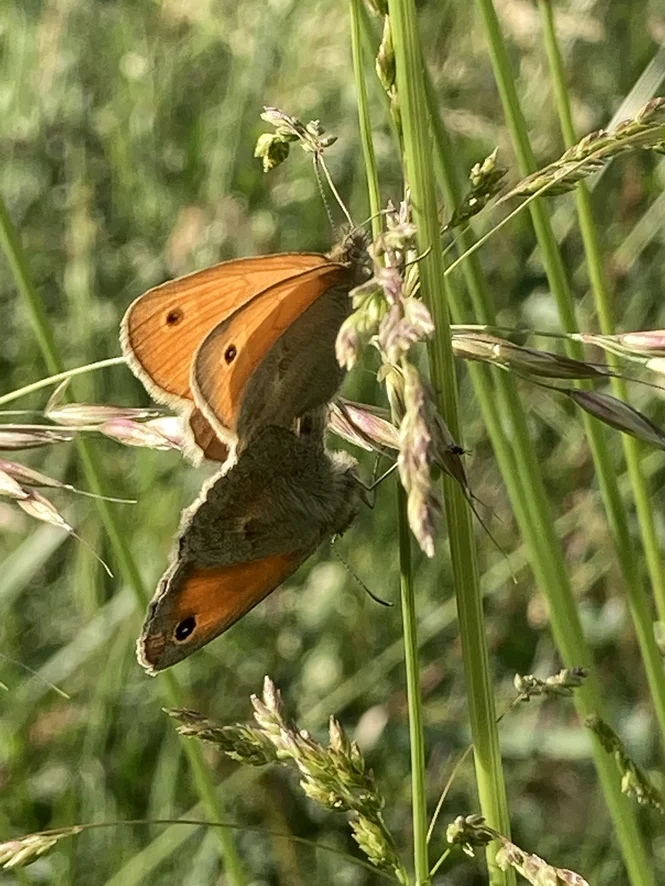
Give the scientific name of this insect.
Coenonympha pamphilus
